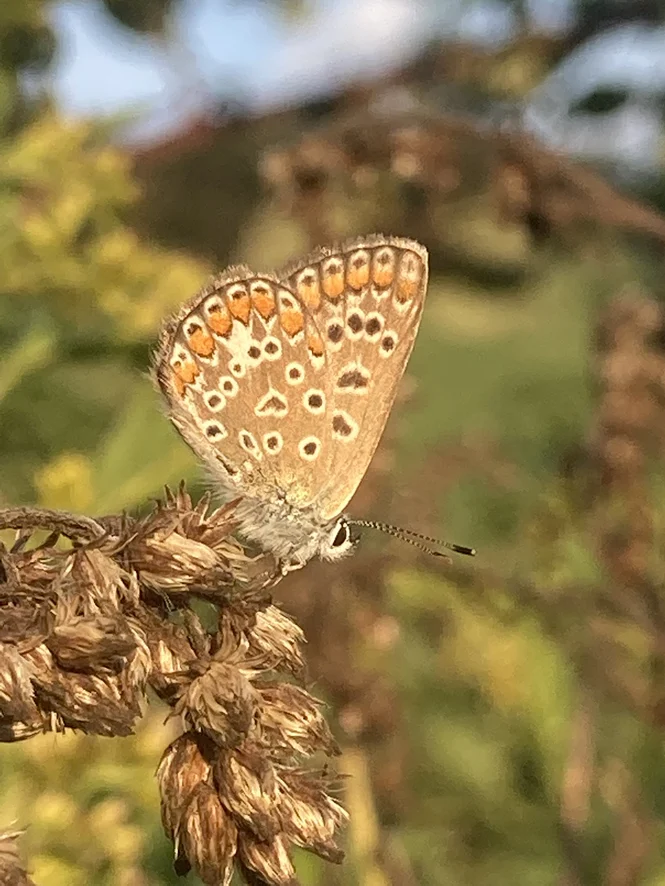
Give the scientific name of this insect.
Polyommatus icarus
